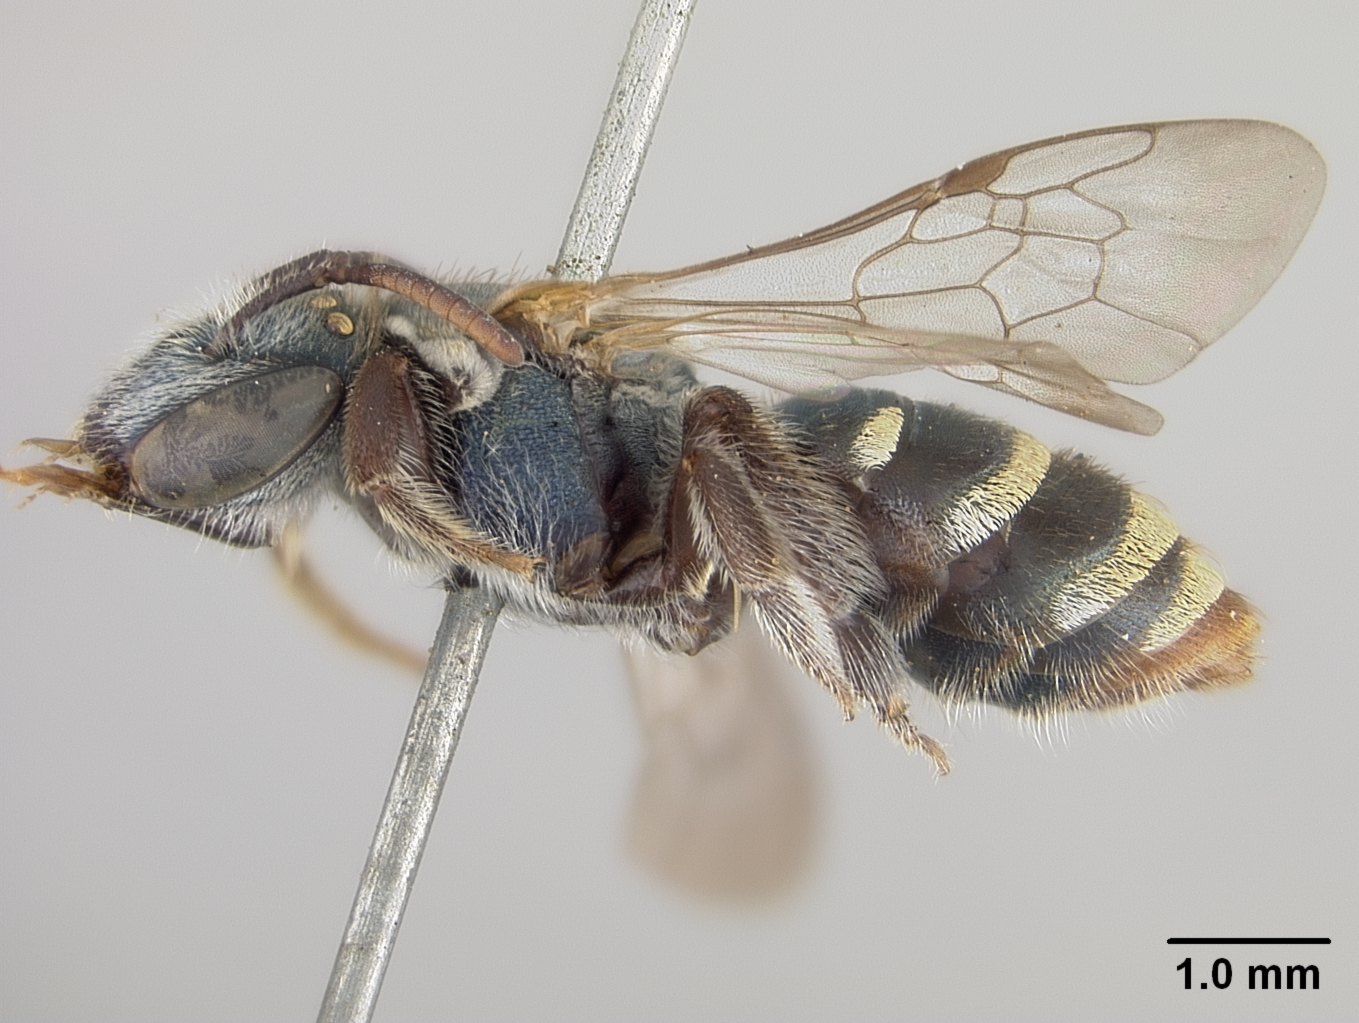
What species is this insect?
Nomia flavoviridis
